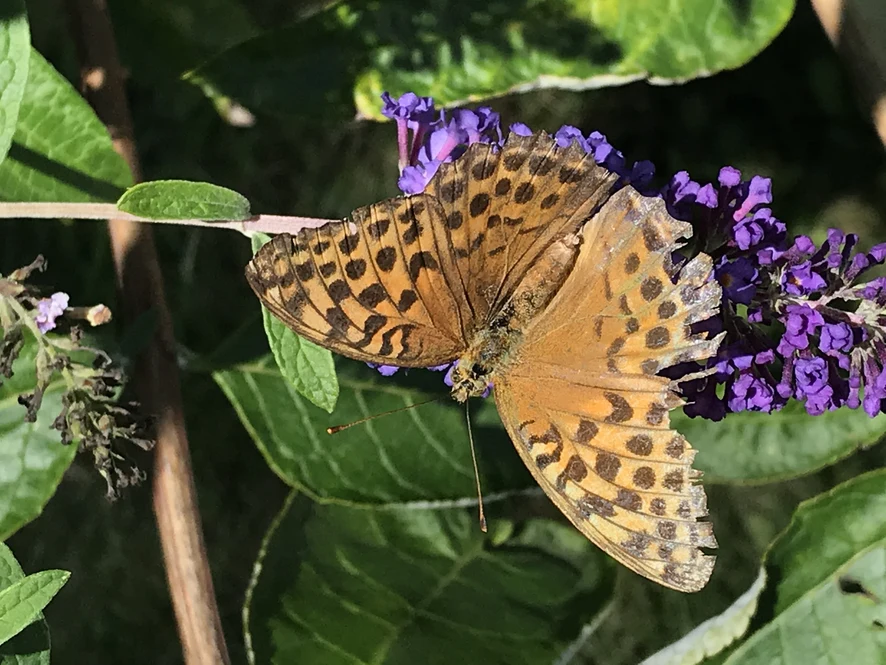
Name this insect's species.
Argynnis paphia
